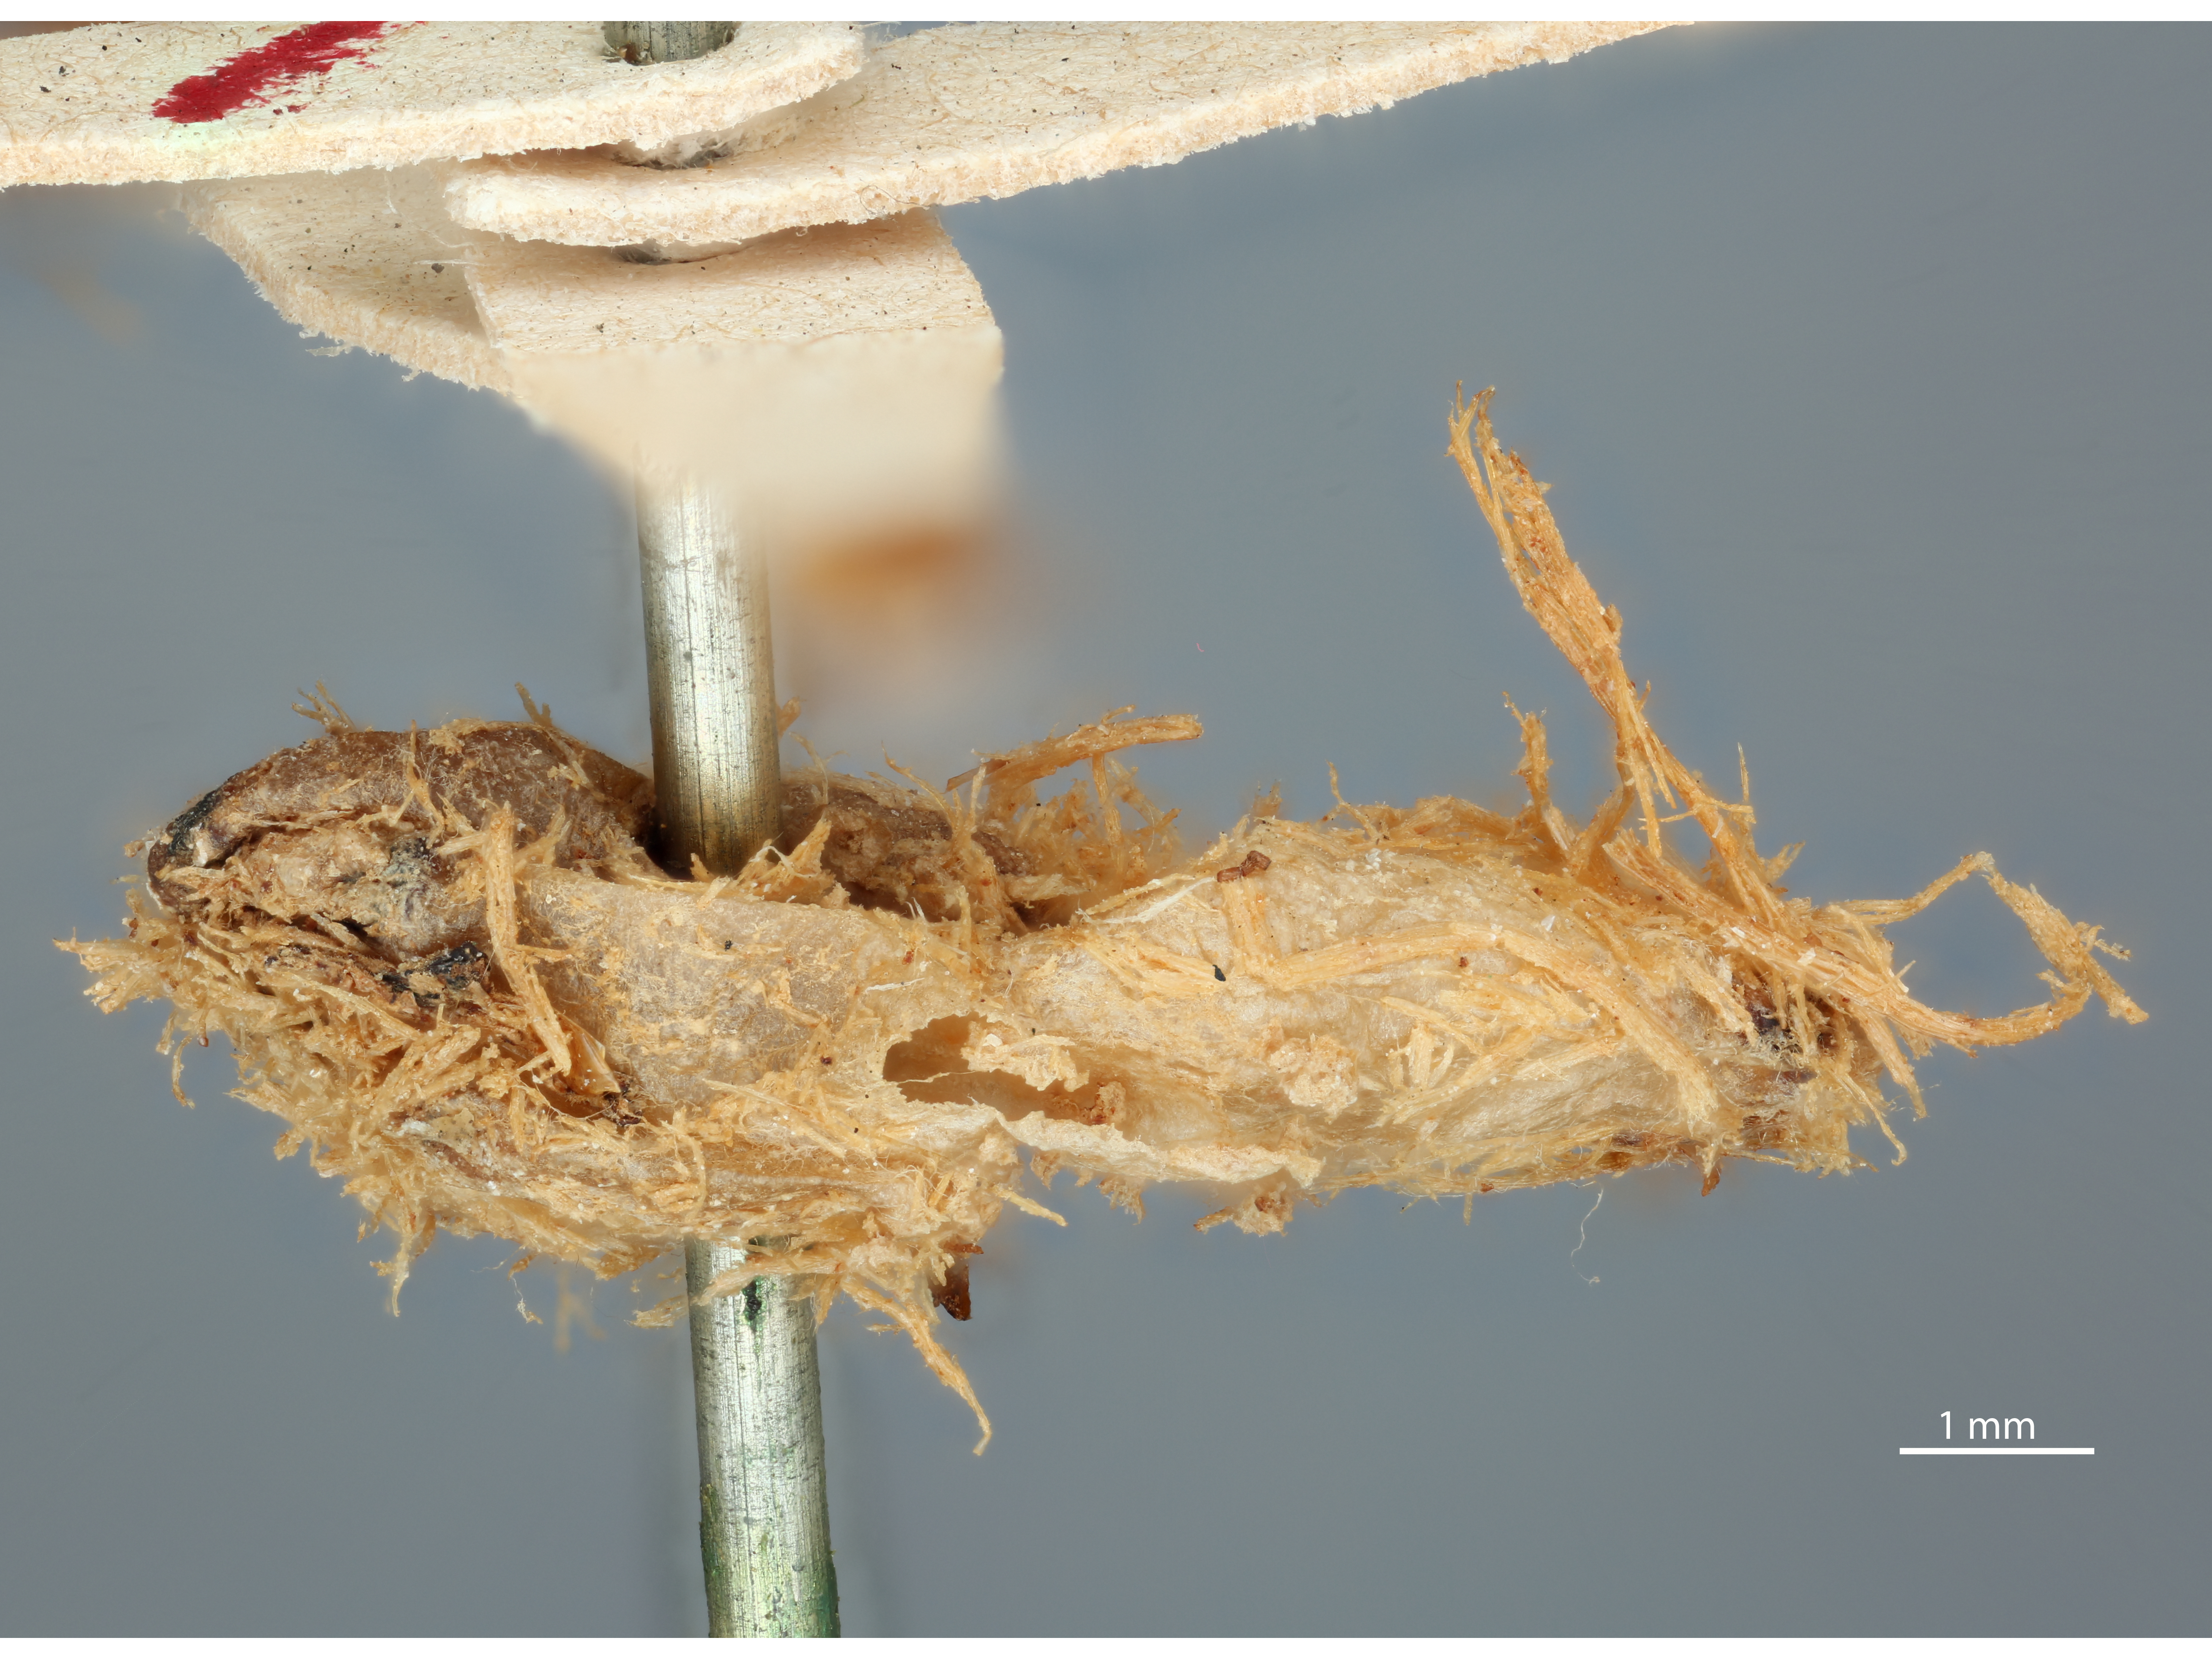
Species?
Spathius brachyurus
